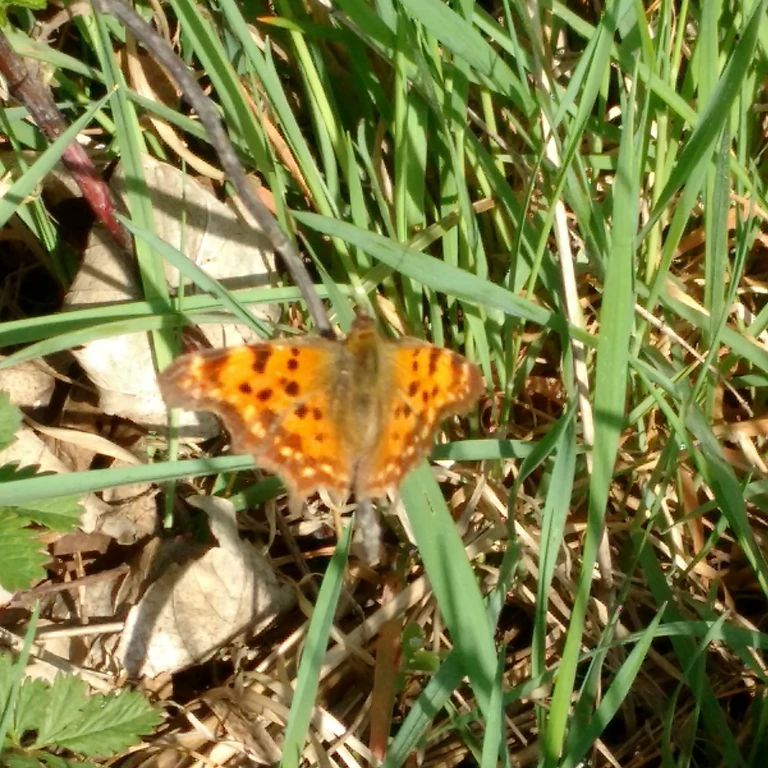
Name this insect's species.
Polygonia c-album
